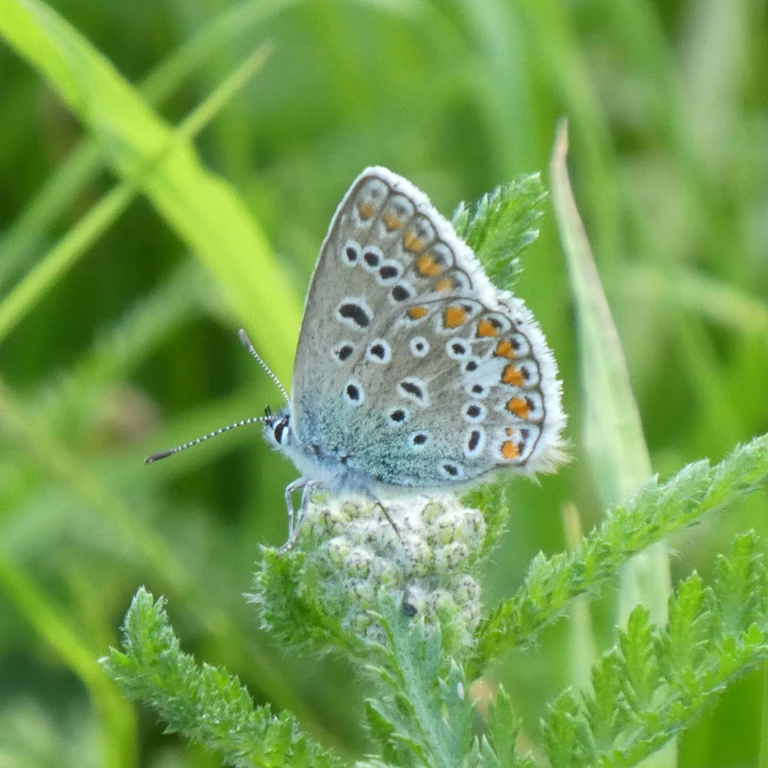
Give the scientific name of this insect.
Polyommatus icarus
